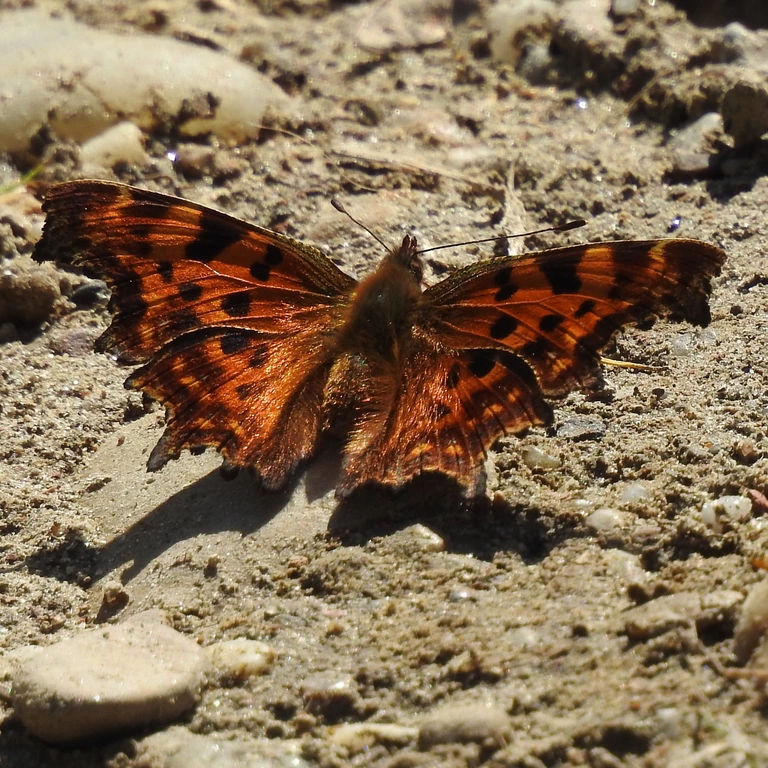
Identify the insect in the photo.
Polygonia c-album
